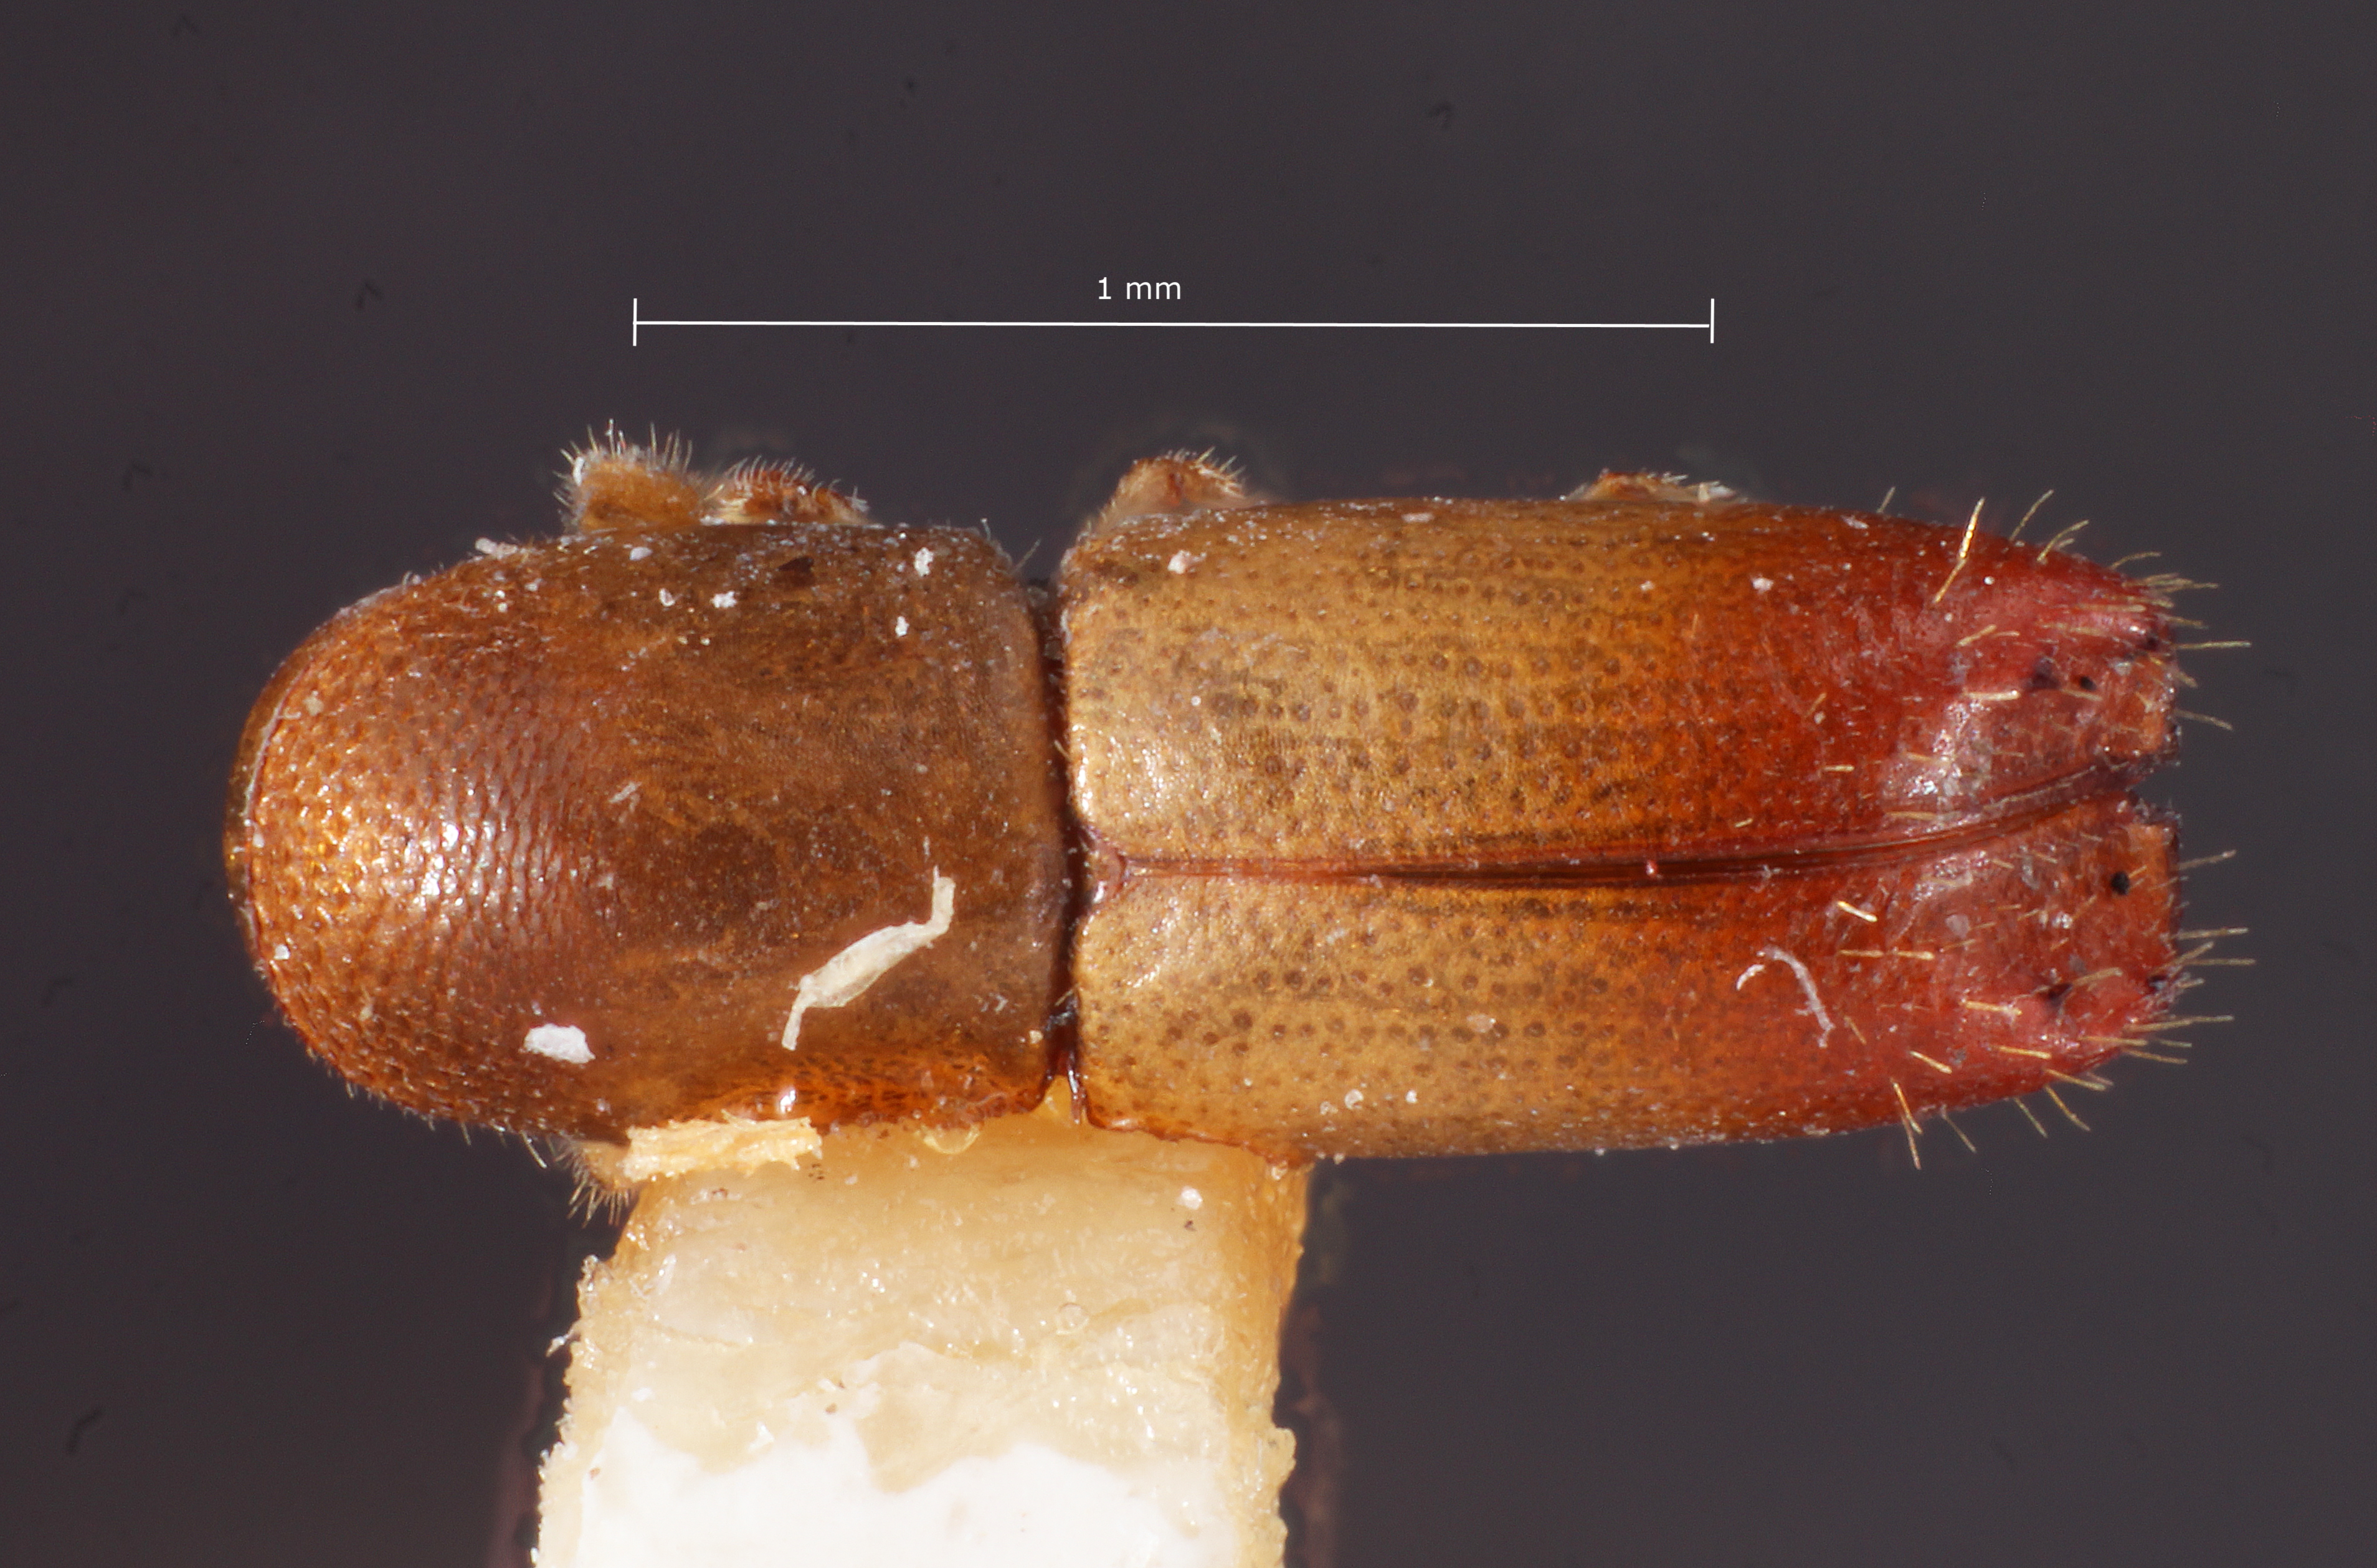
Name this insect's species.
Monarthrum bifoveatum
